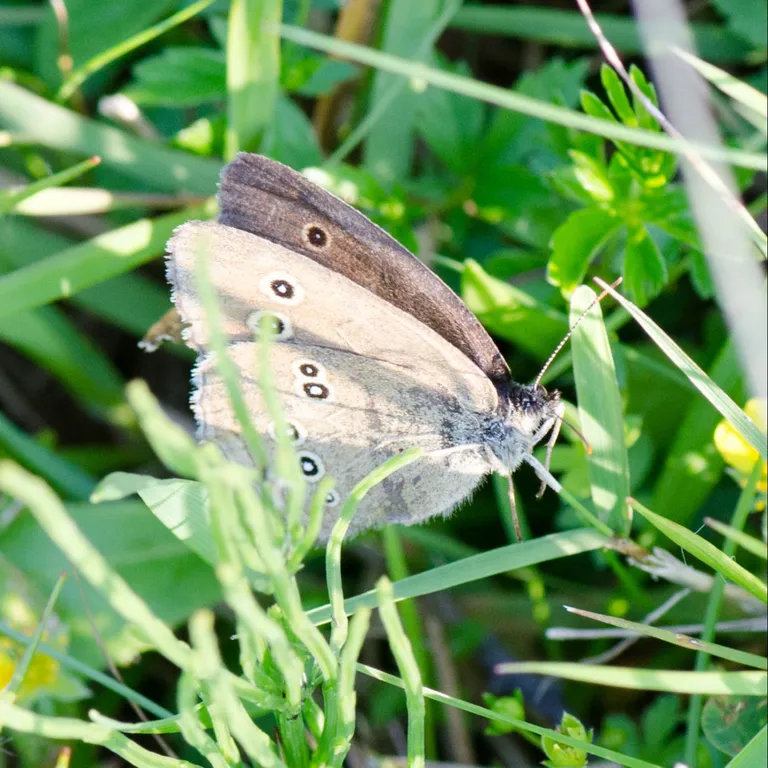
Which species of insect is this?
Aphantopus hyperantus
